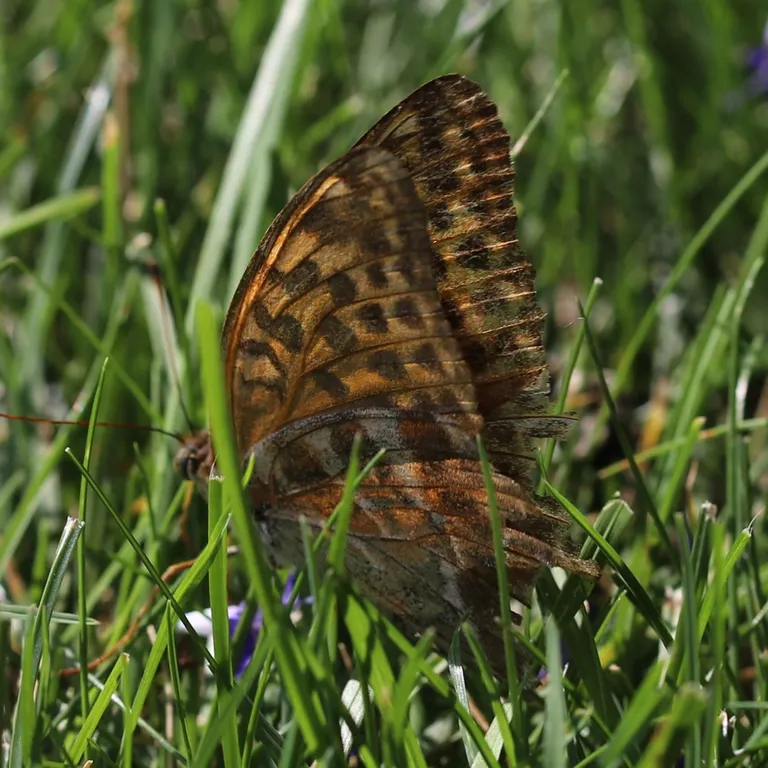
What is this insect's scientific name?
Argynnis paphia
